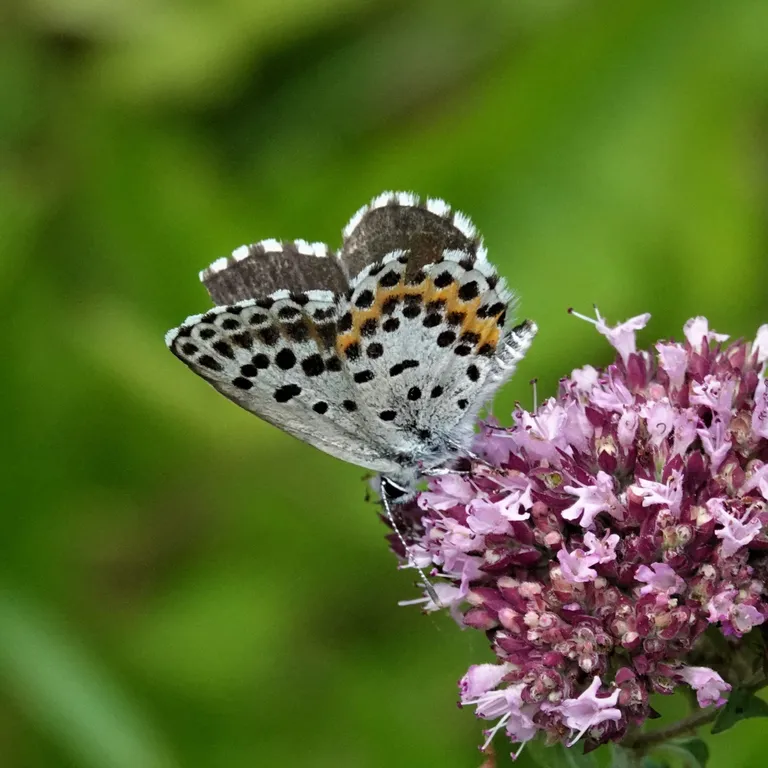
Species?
Scolitantides orion
